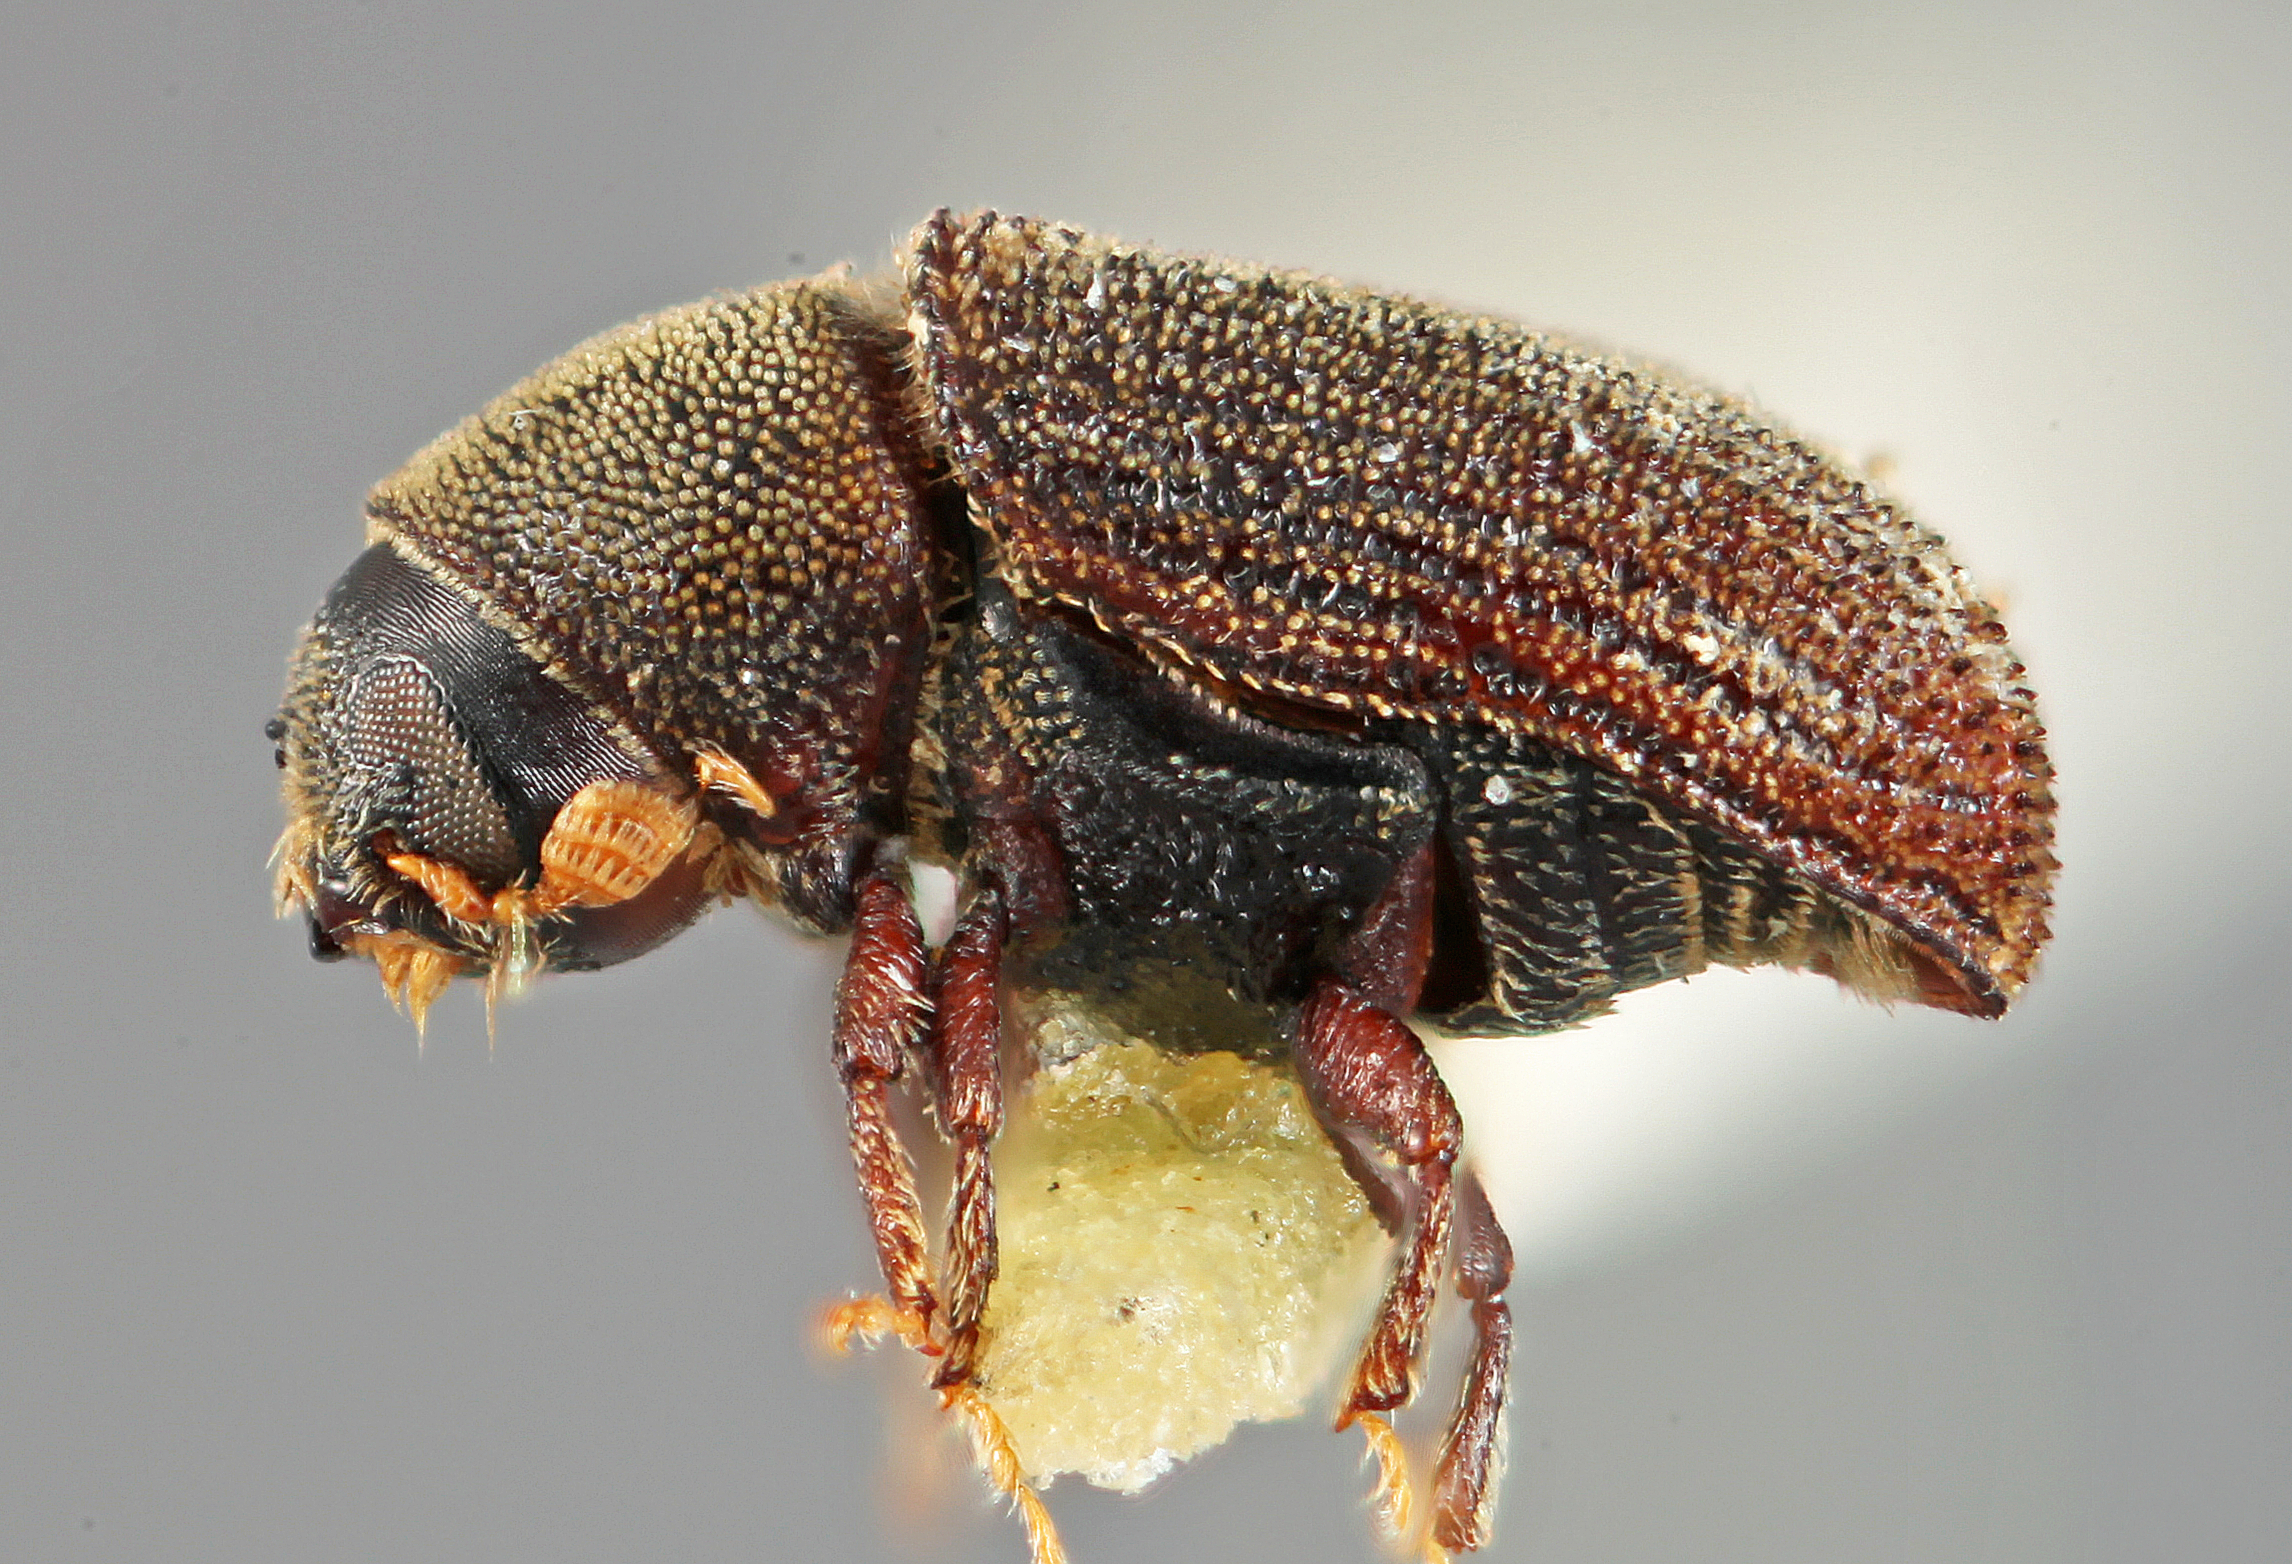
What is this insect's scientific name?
Carphoborus pseudotsugae
